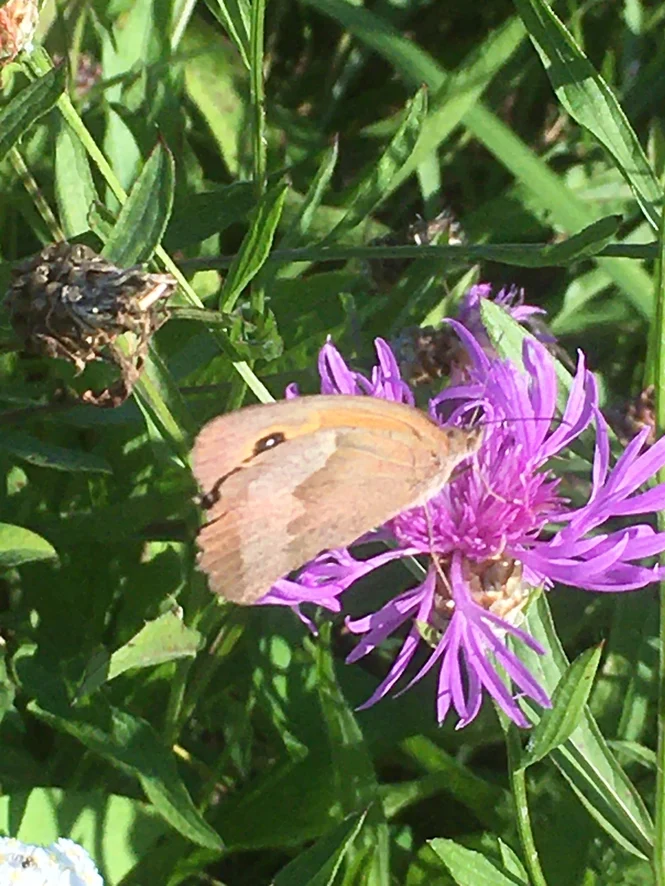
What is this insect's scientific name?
Maniola jurtina
